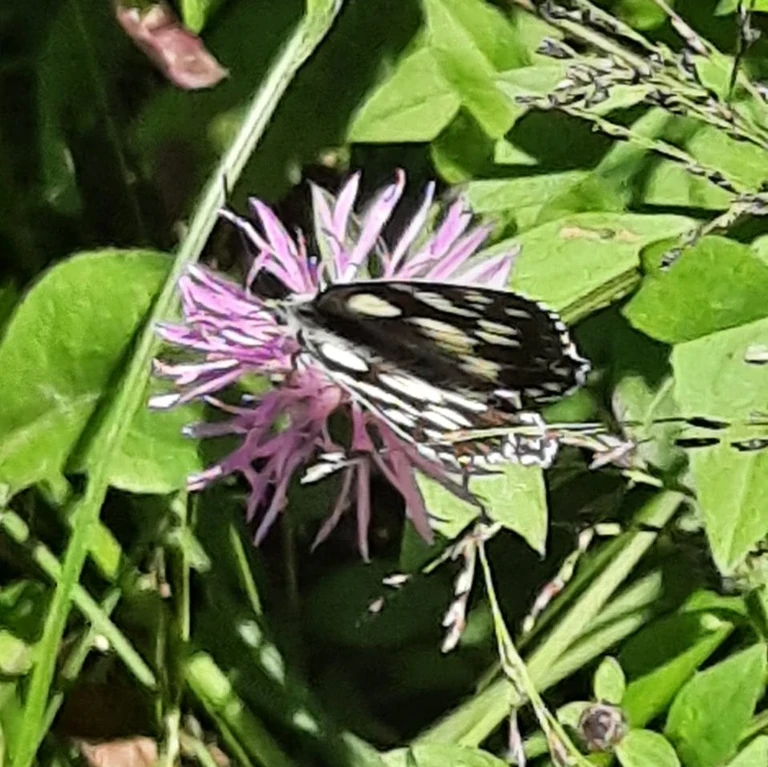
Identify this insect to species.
Melanargia galathea
